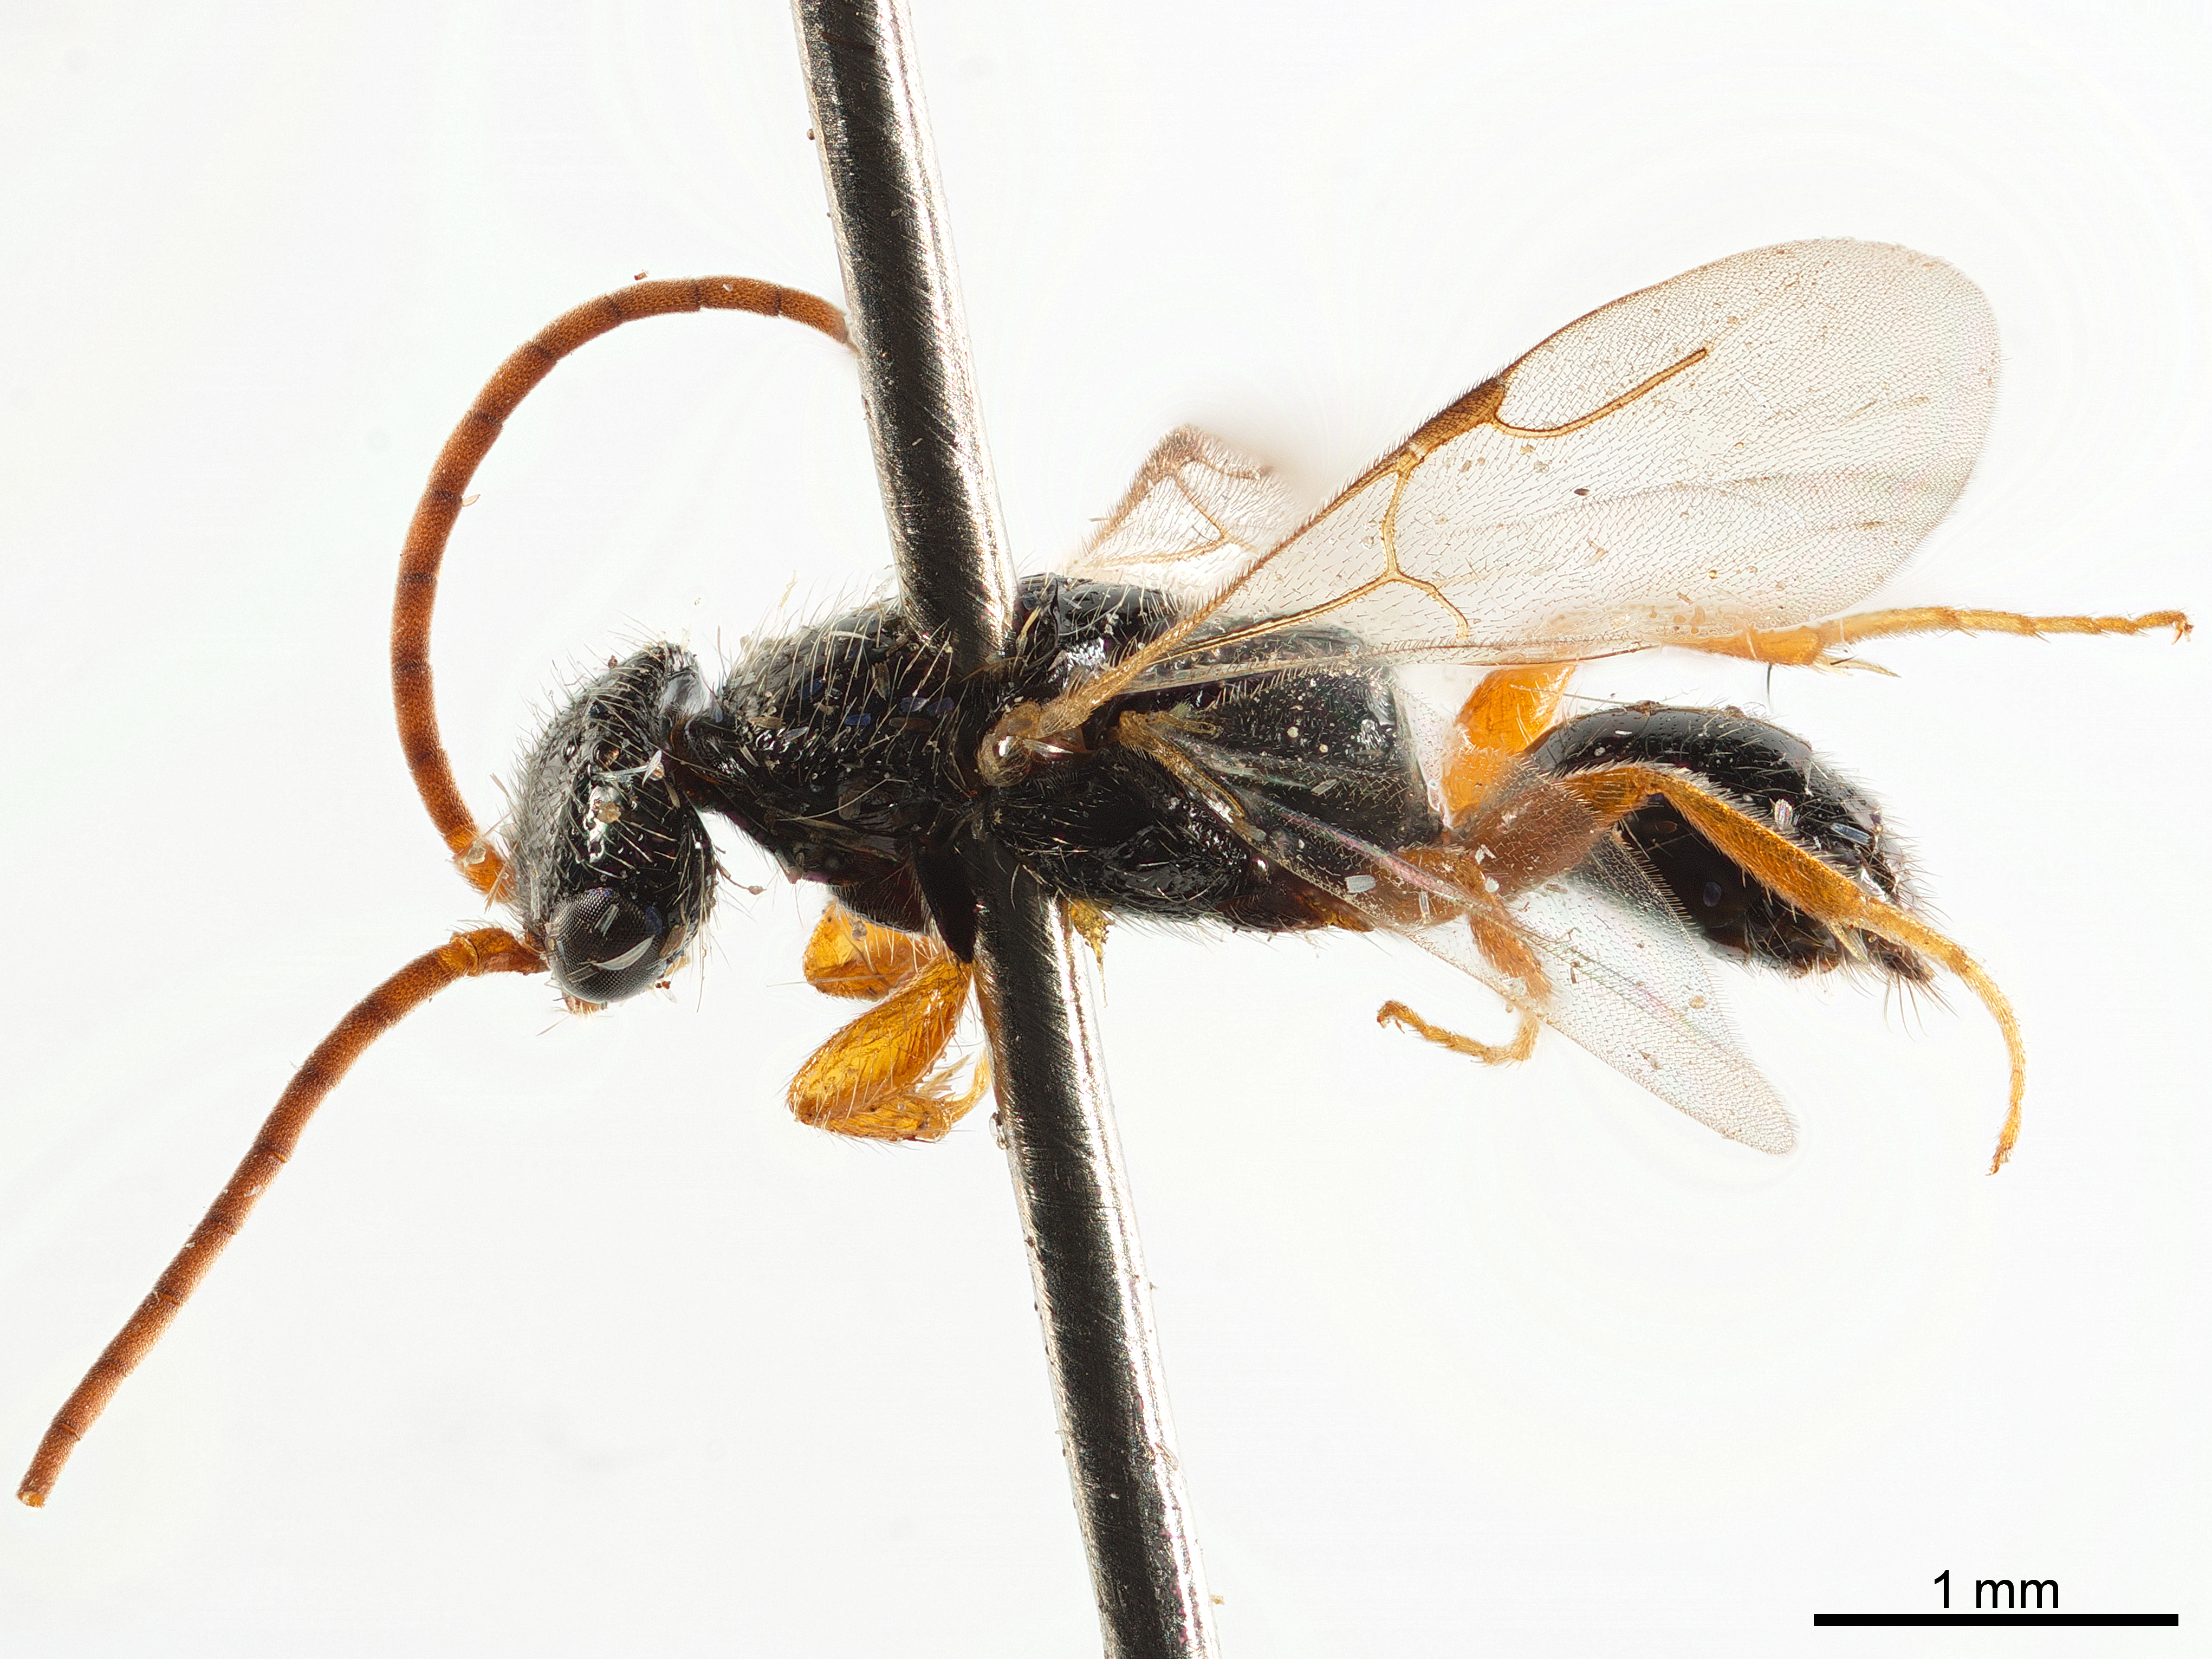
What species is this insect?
Trachepyris indicus
